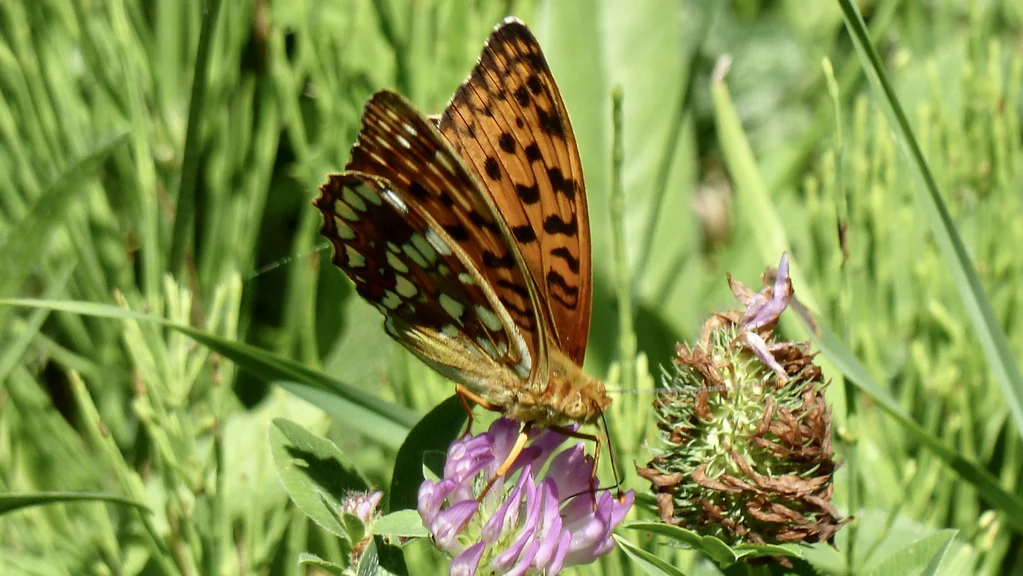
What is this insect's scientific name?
Fabriciana adippe
